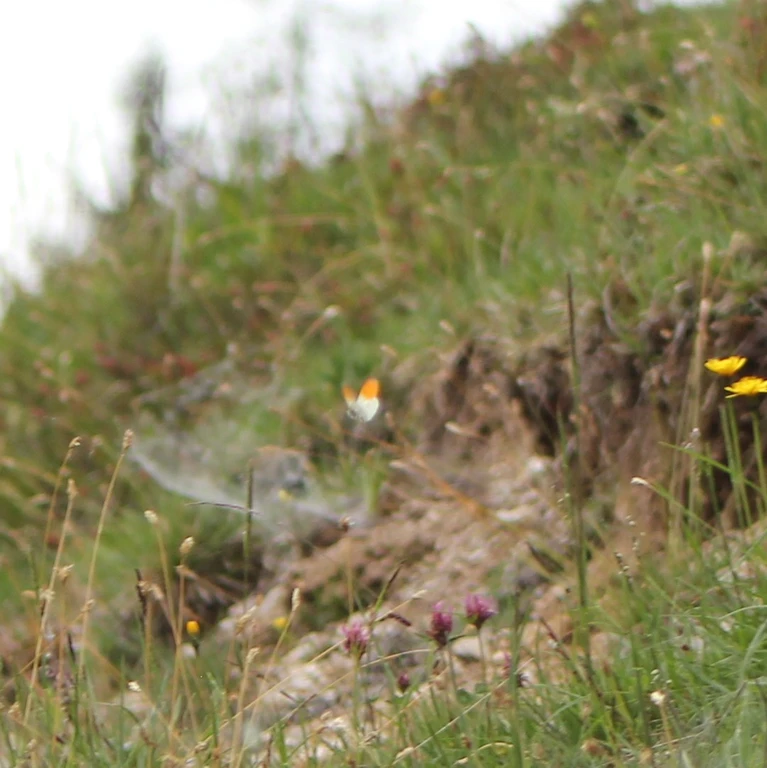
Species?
Anthocharis cardamines
